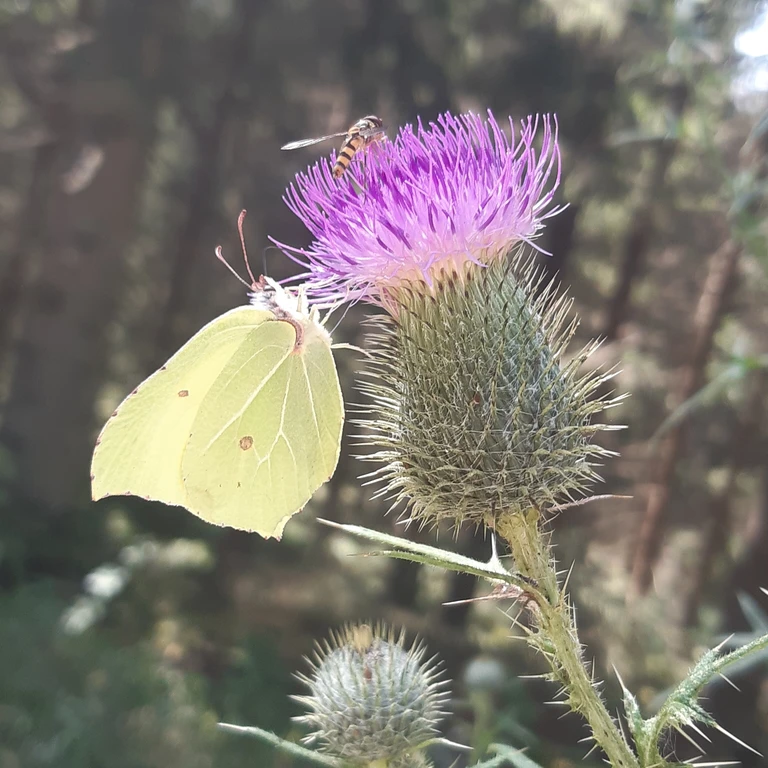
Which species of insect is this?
Gonepteryx rhamni
